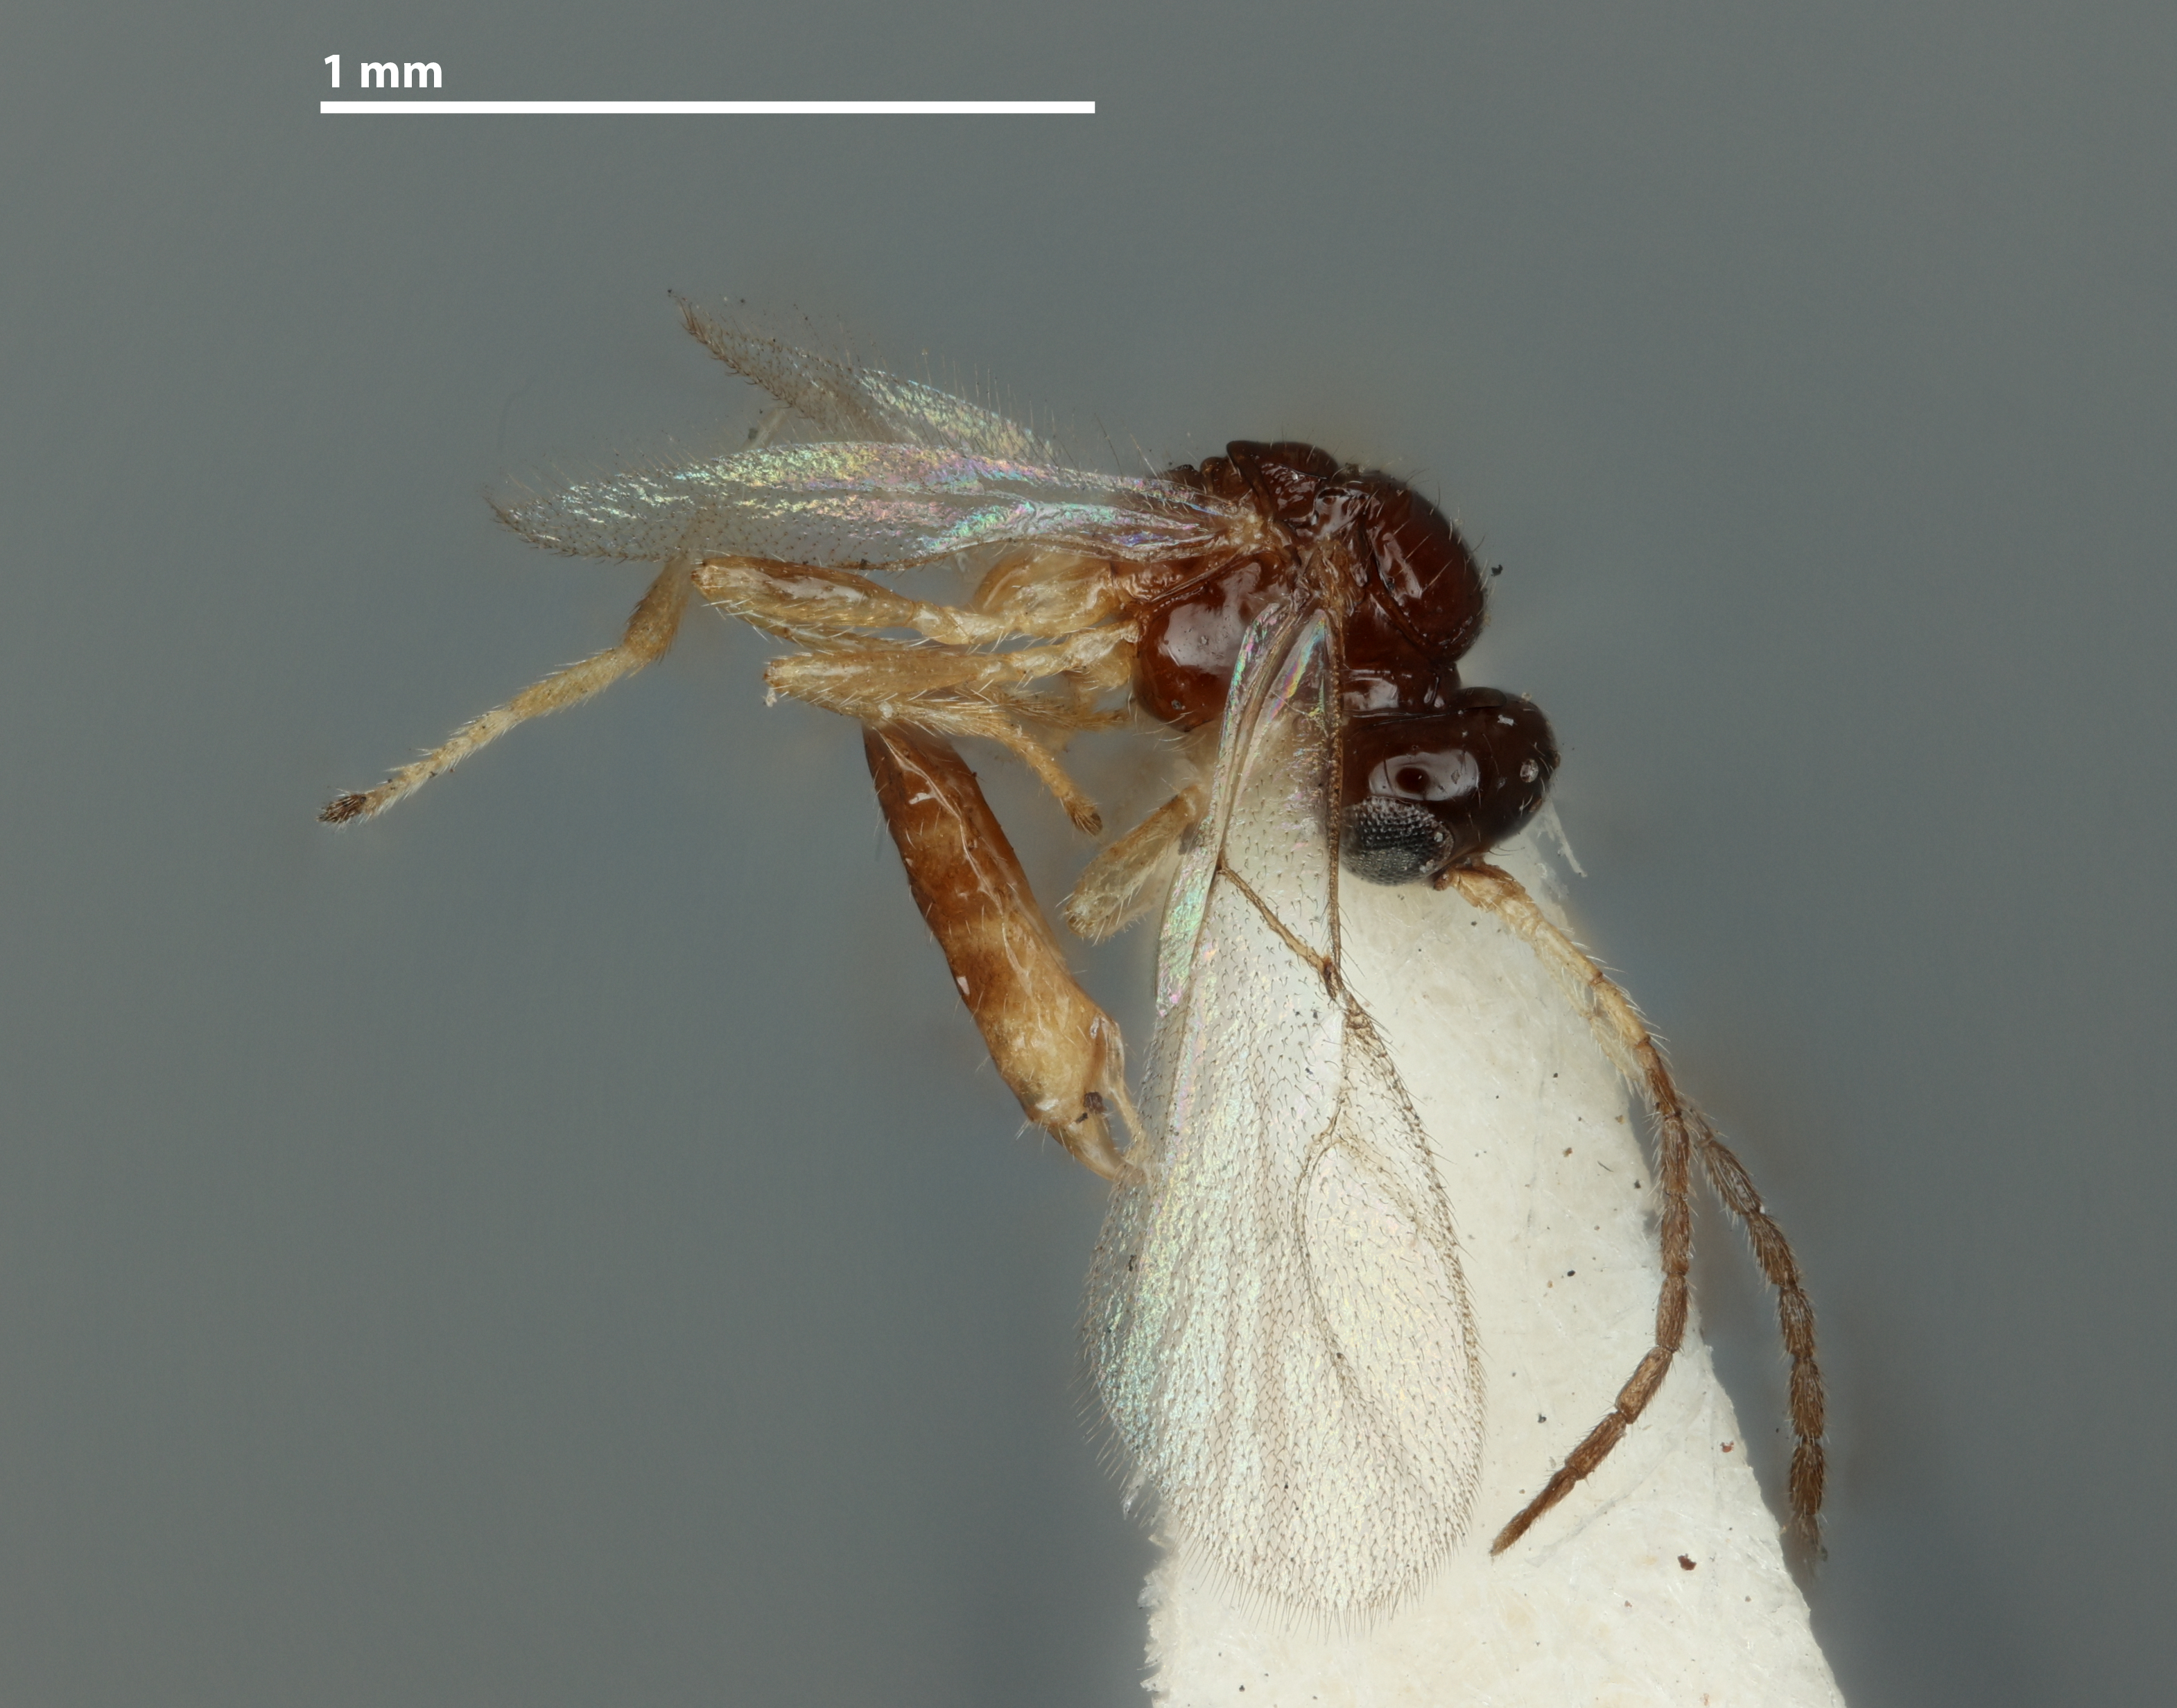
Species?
Trioxys ameraceris
